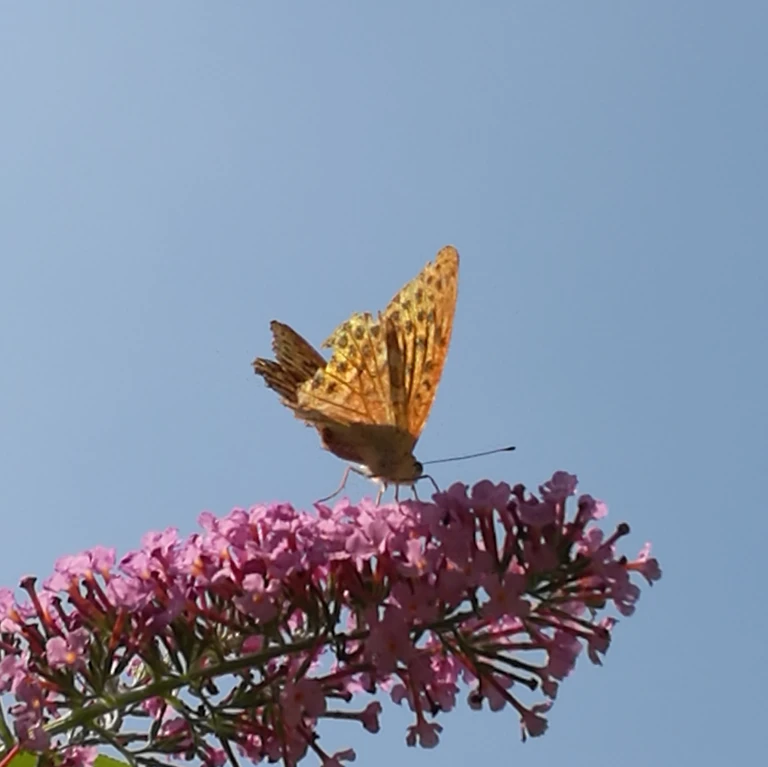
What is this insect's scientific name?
Argynnis paphia
